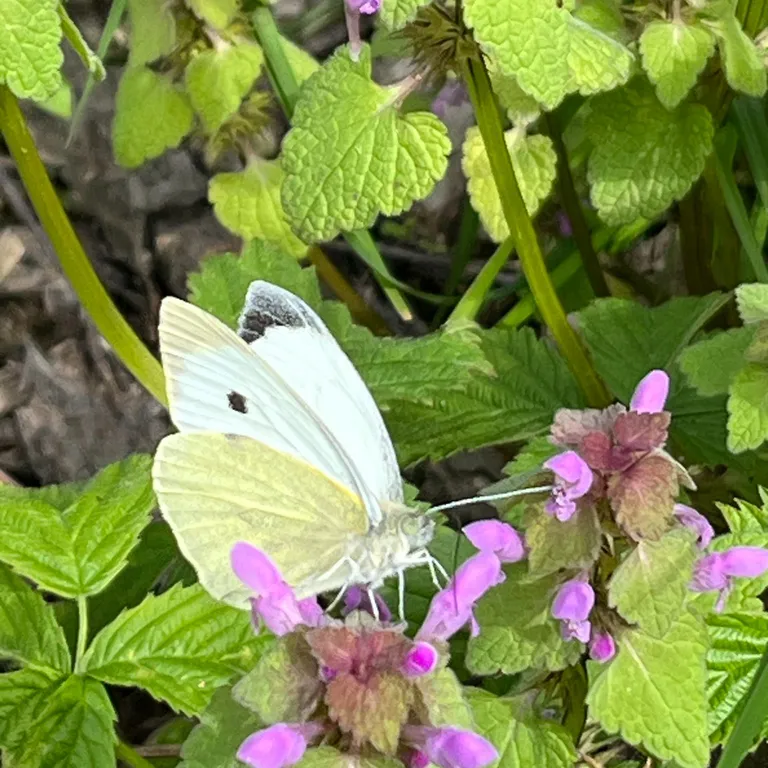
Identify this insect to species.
Pieris brassicae
